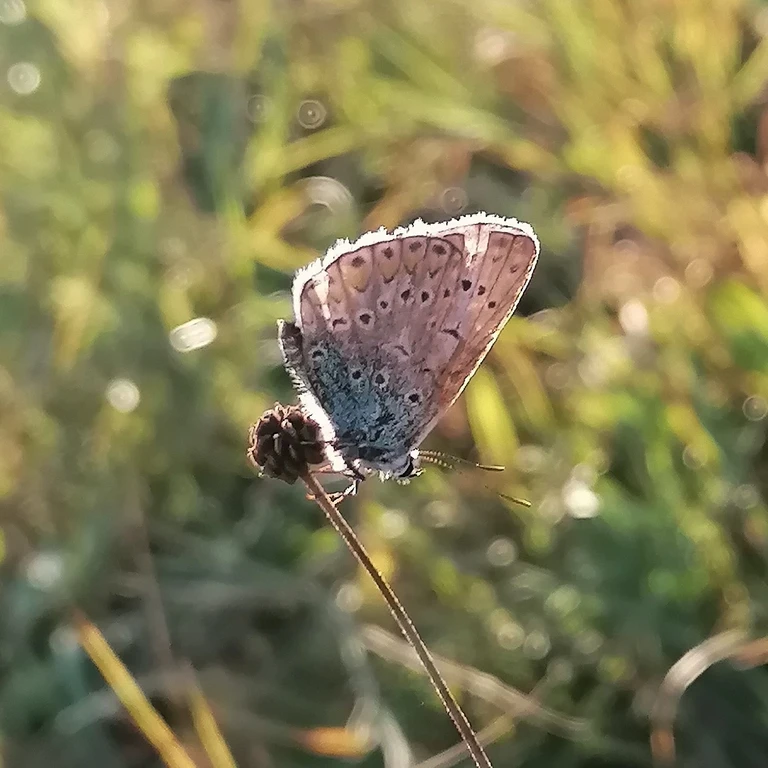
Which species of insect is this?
Polyommatus icarus
